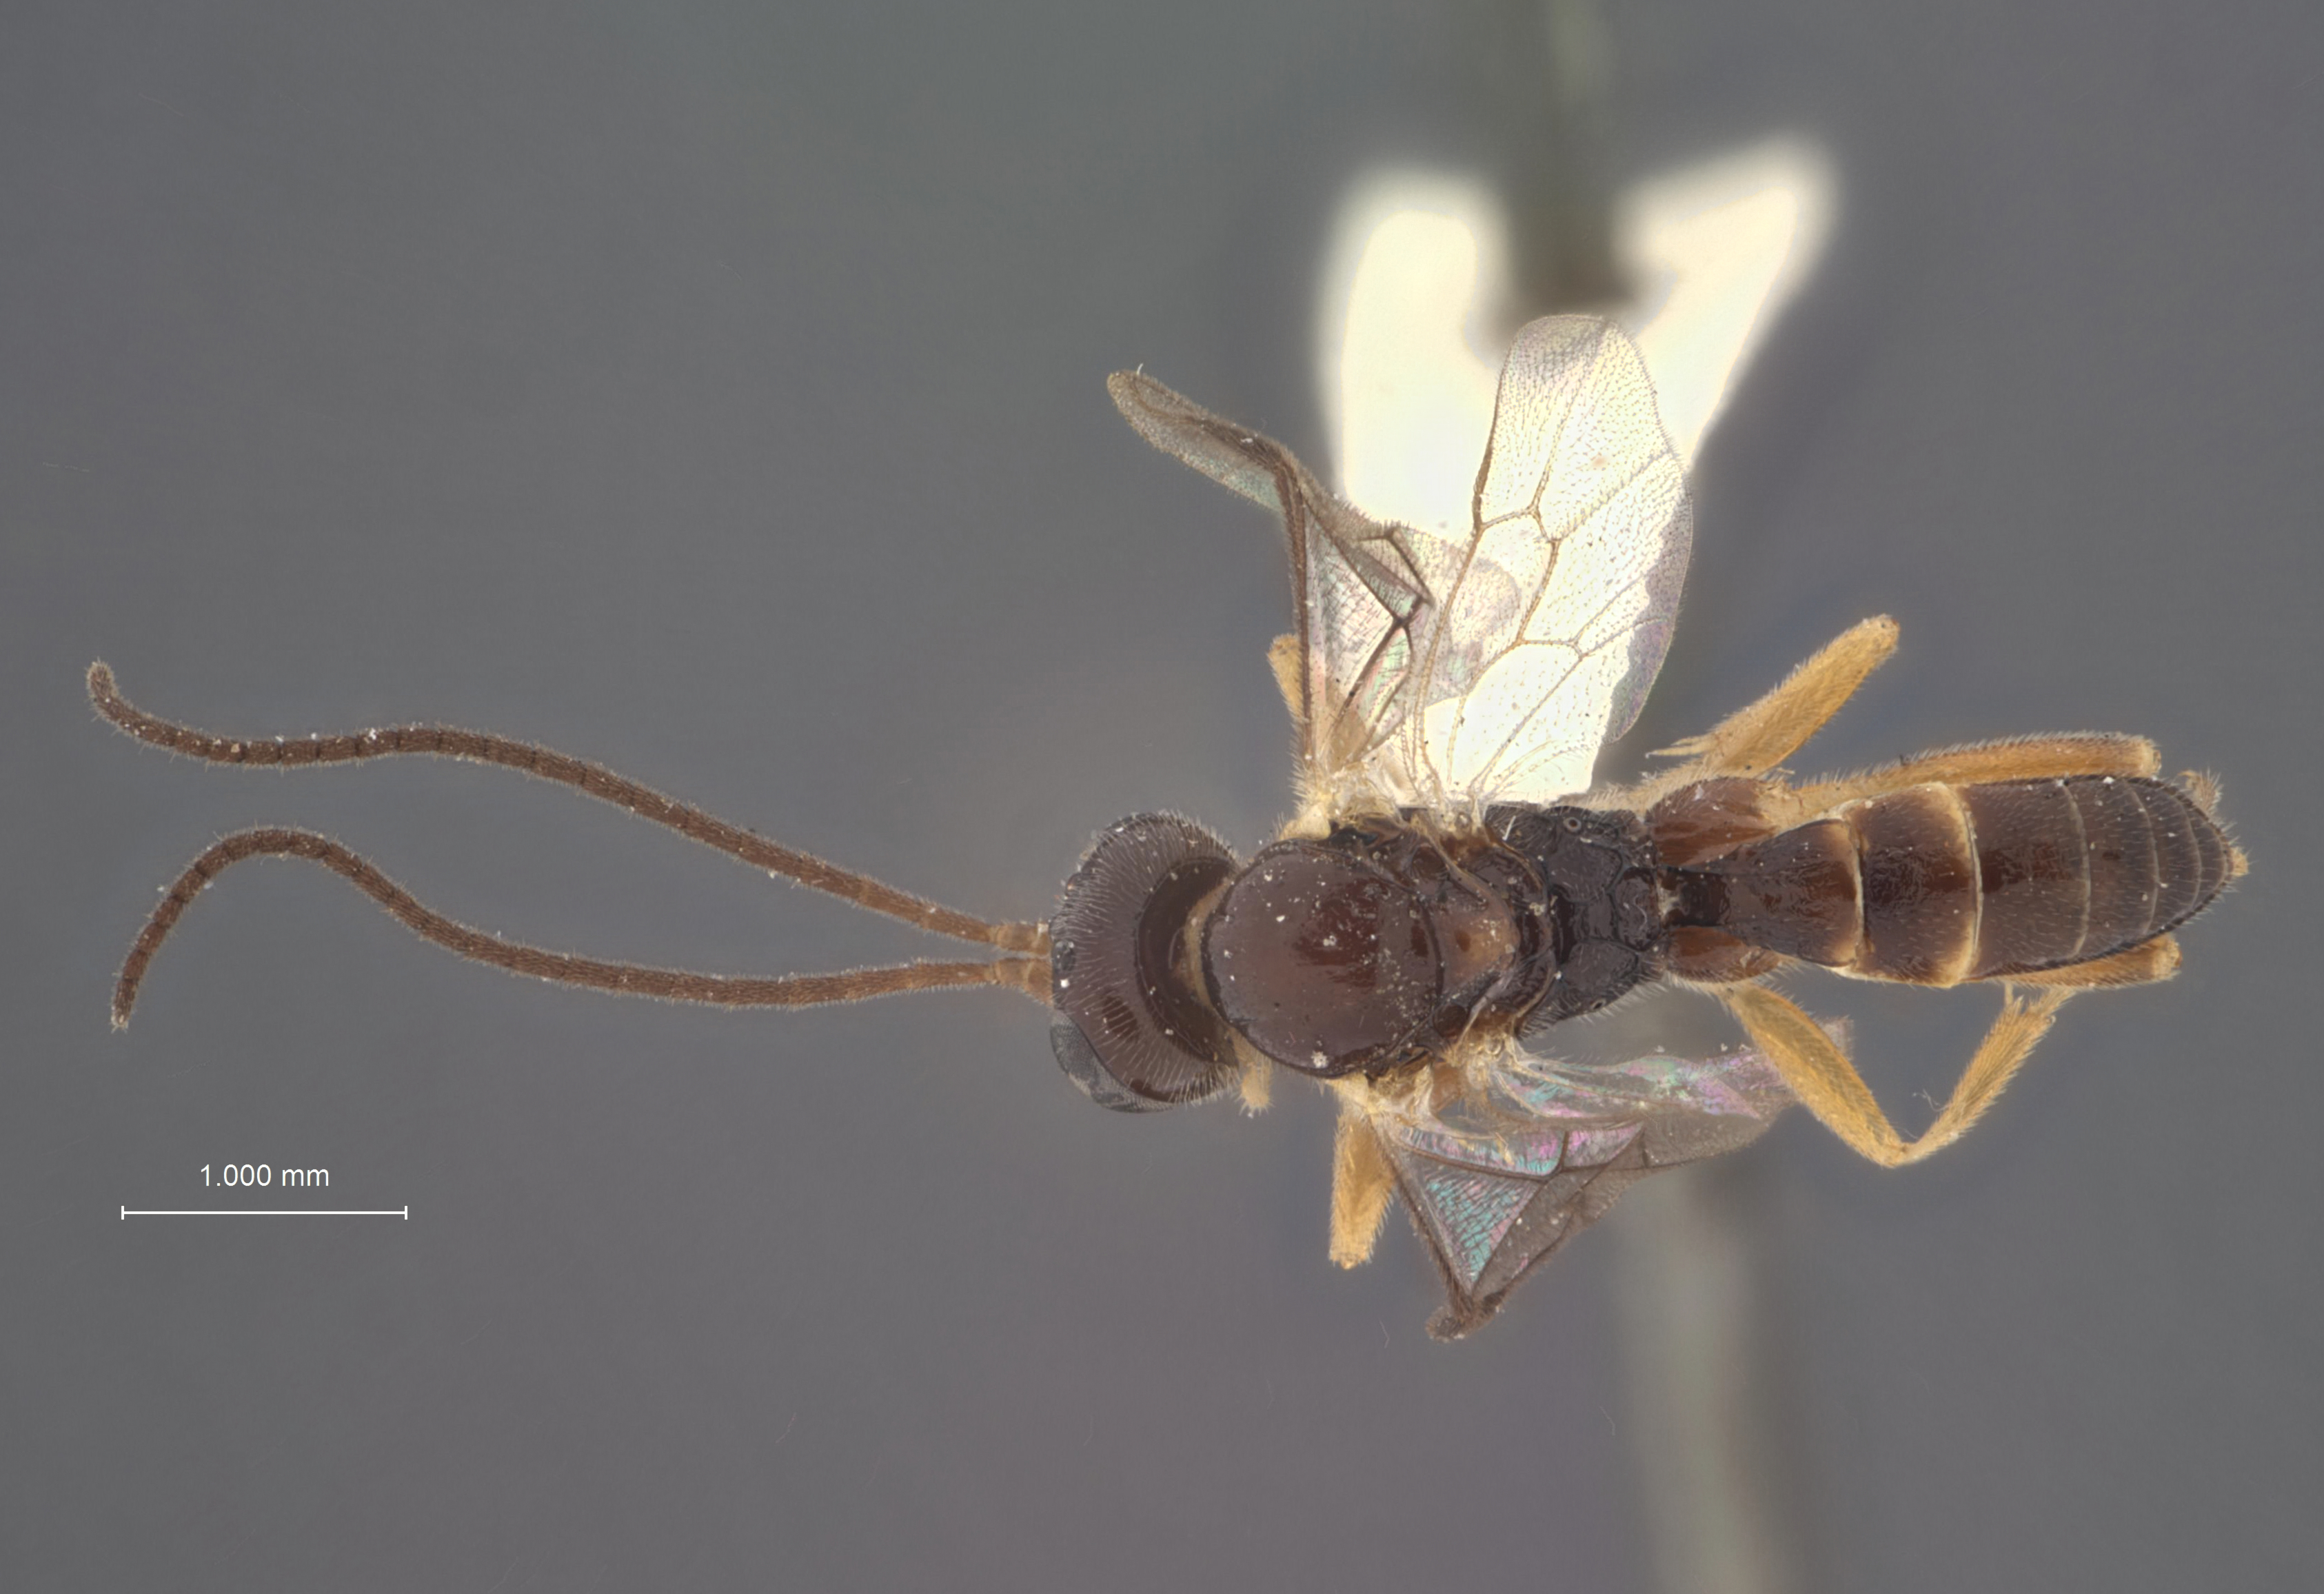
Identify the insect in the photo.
Polyterus caliroae
